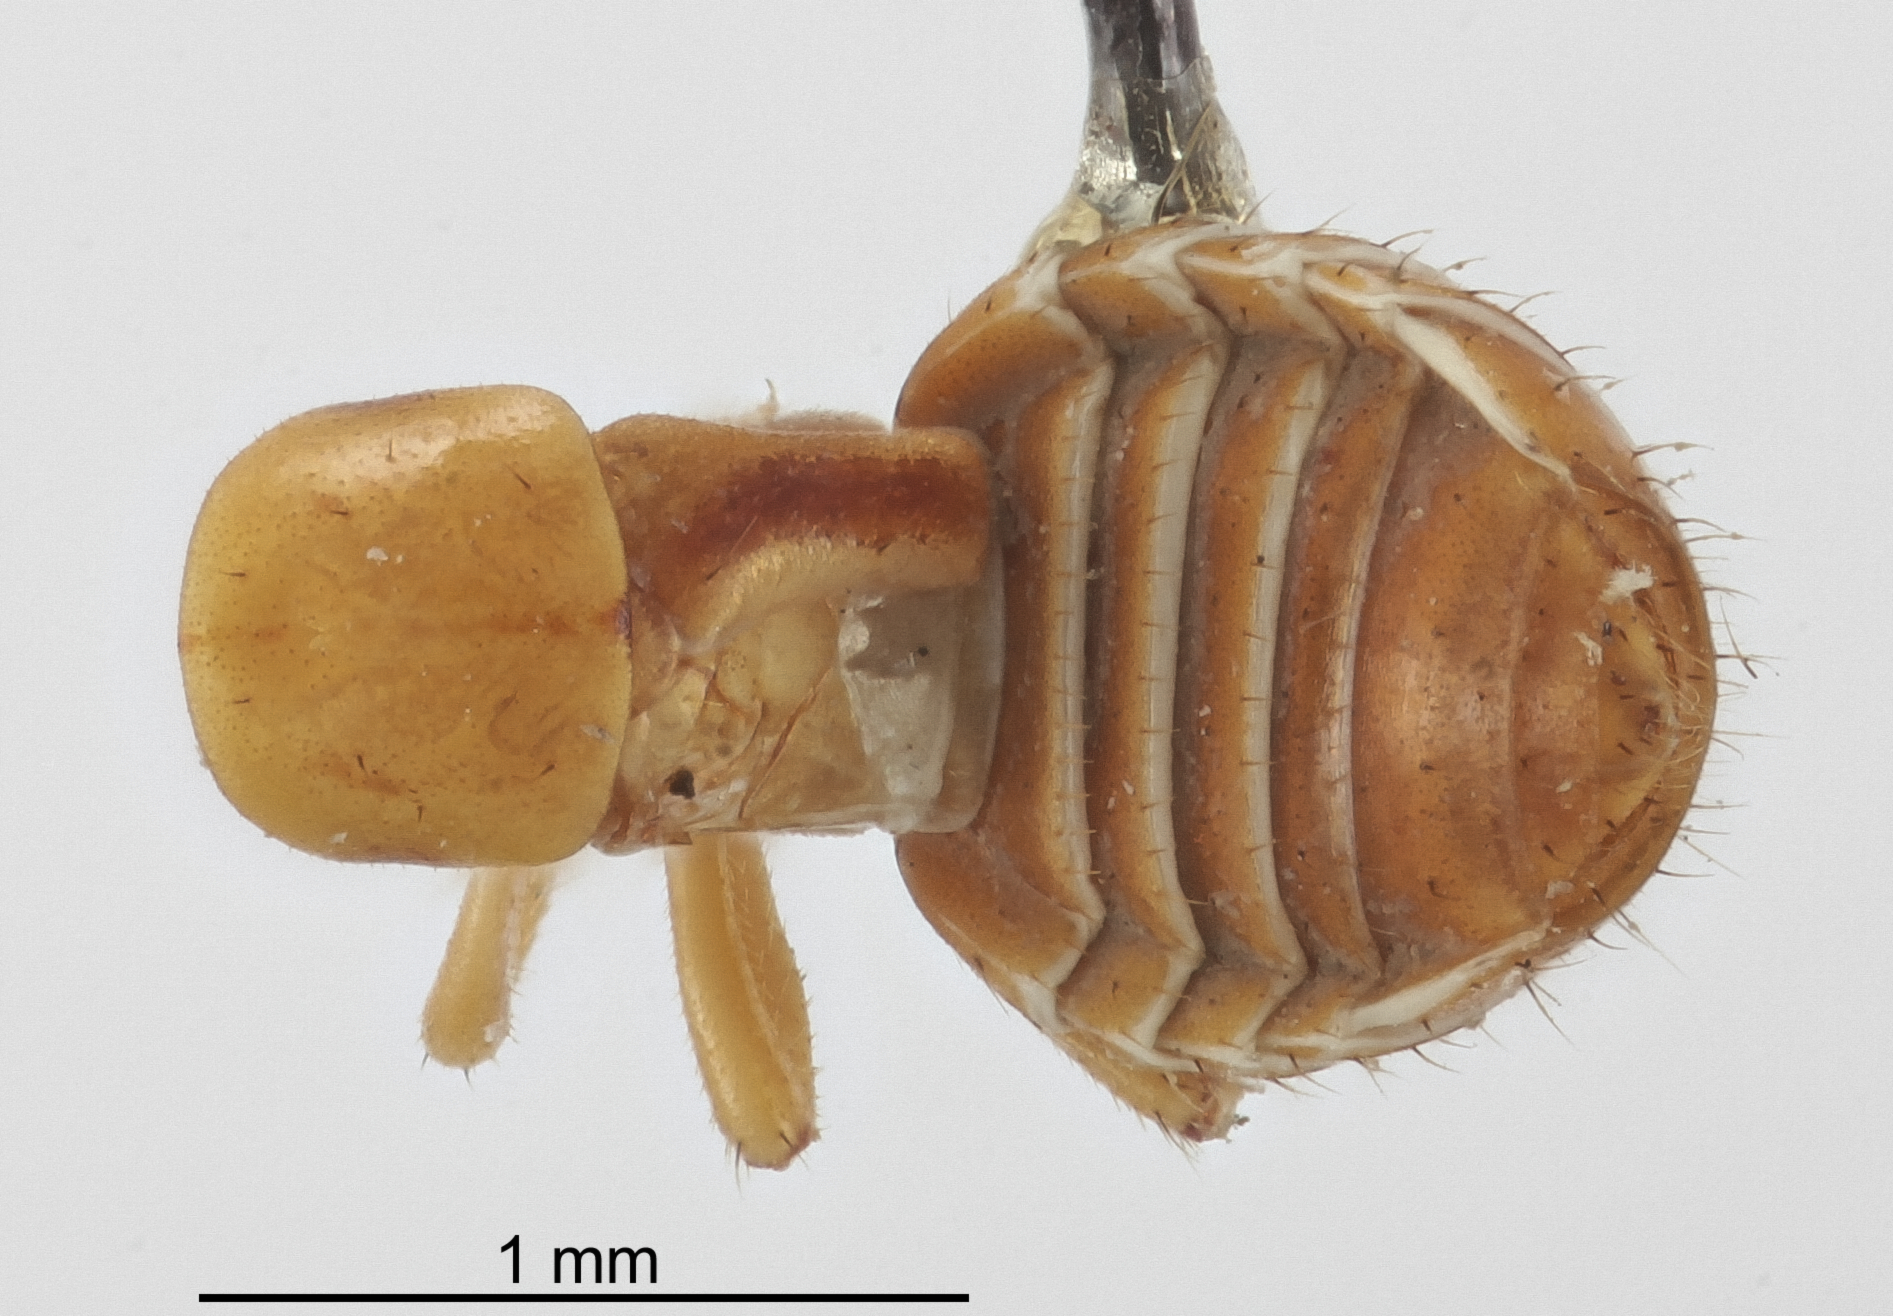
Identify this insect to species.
Termitogaster simopelta
